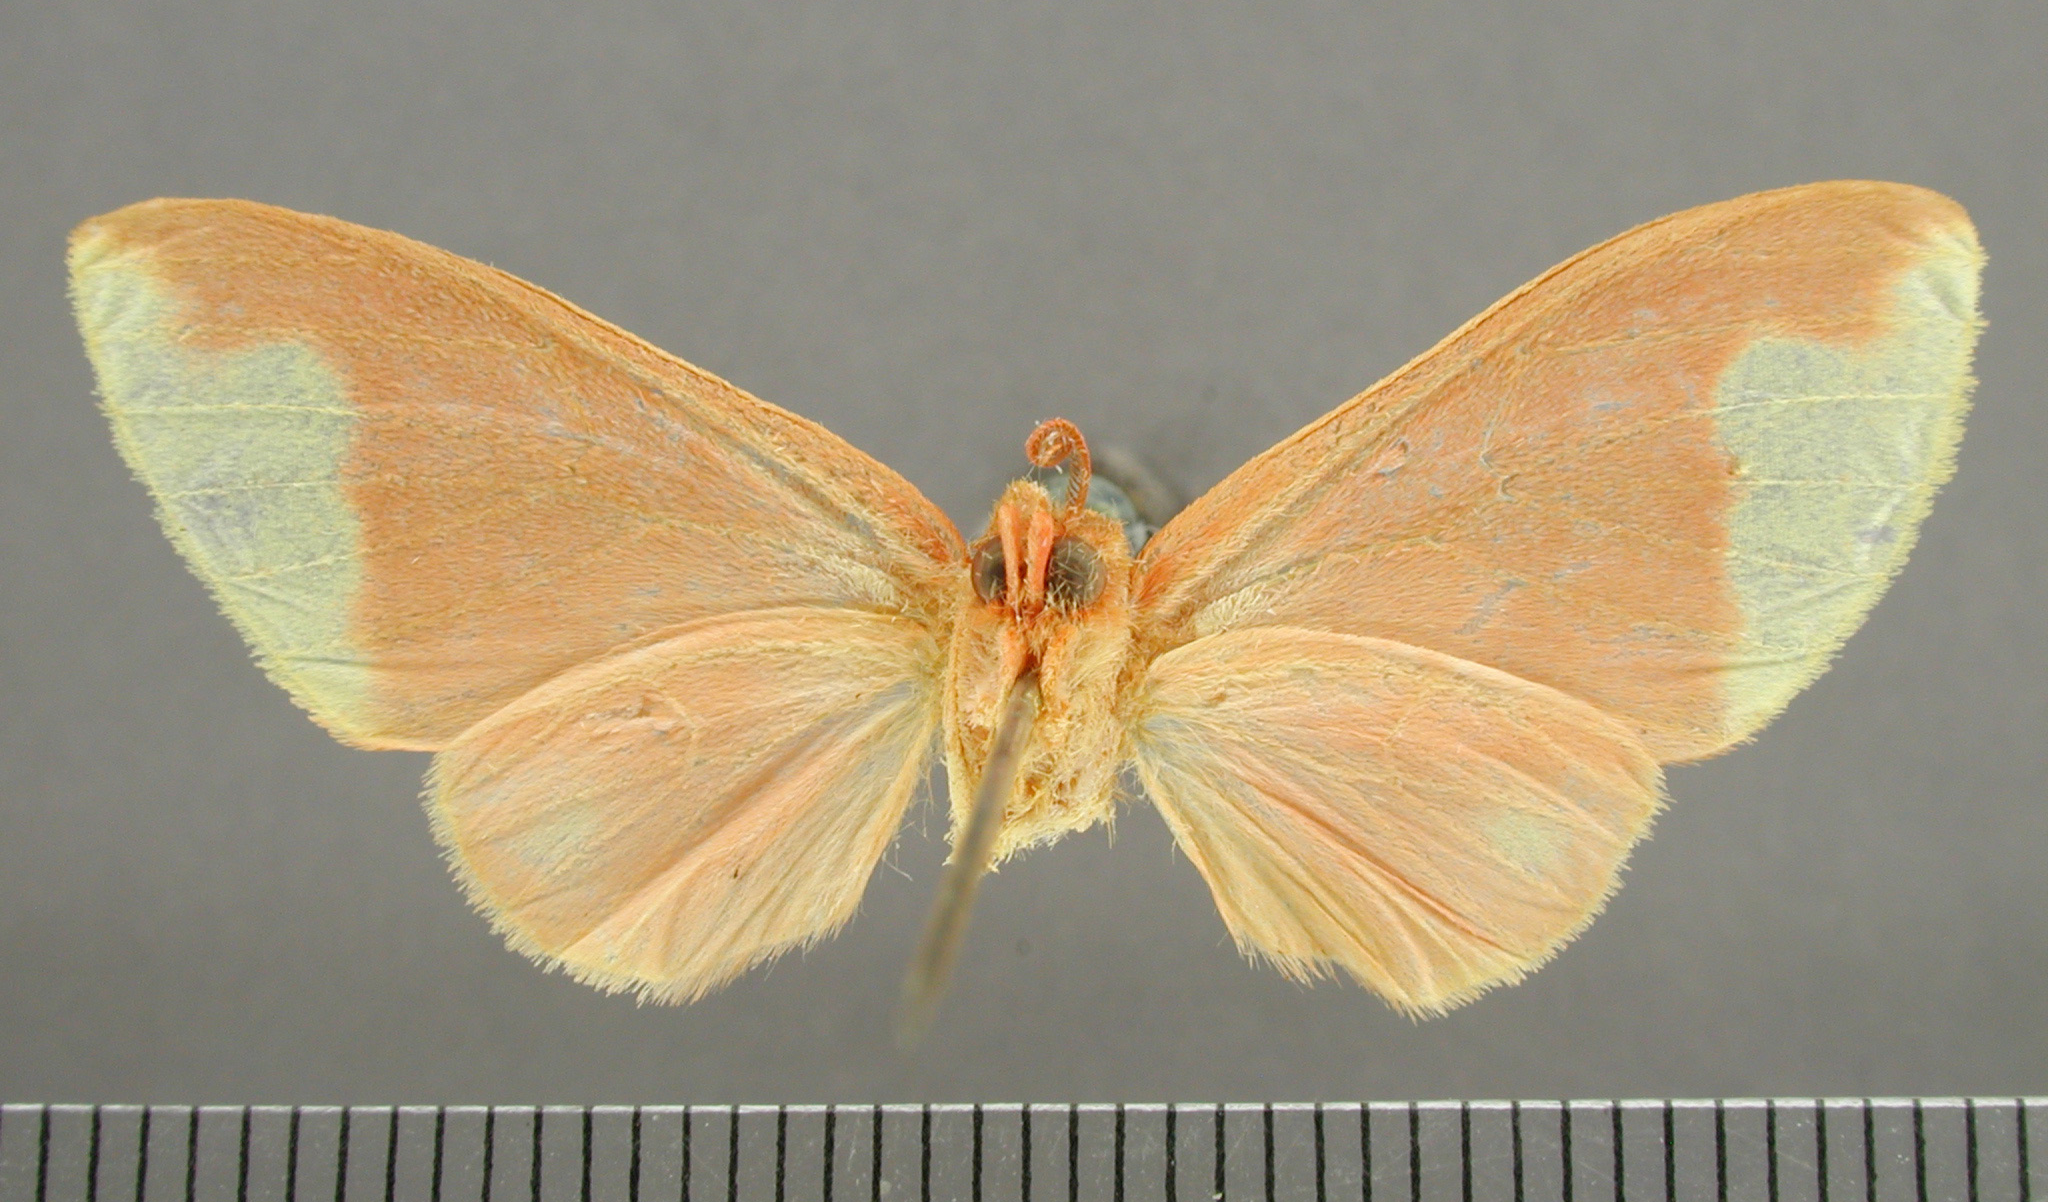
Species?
Aphyle intorta
